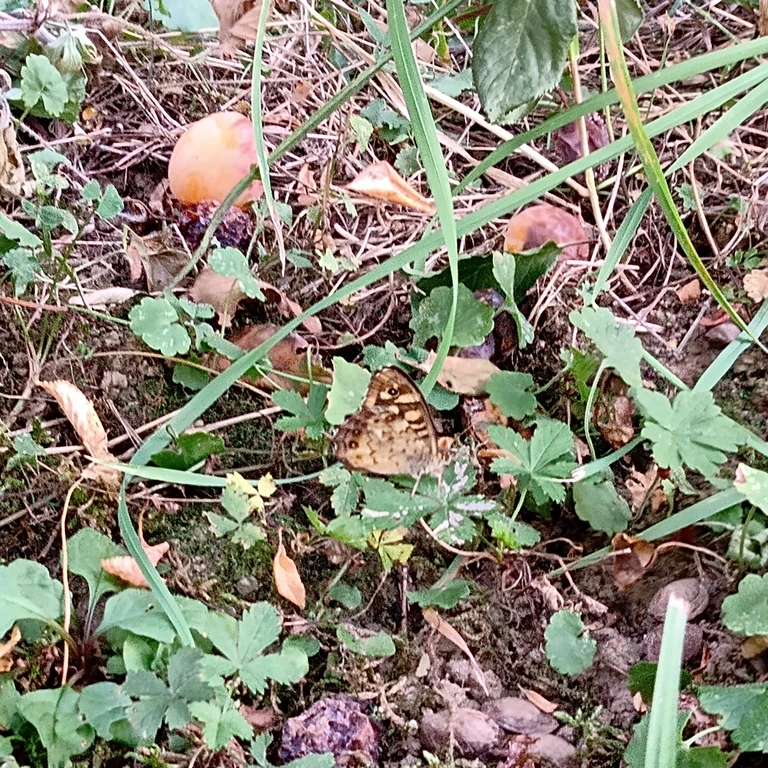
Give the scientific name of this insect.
Pararge aegeria
